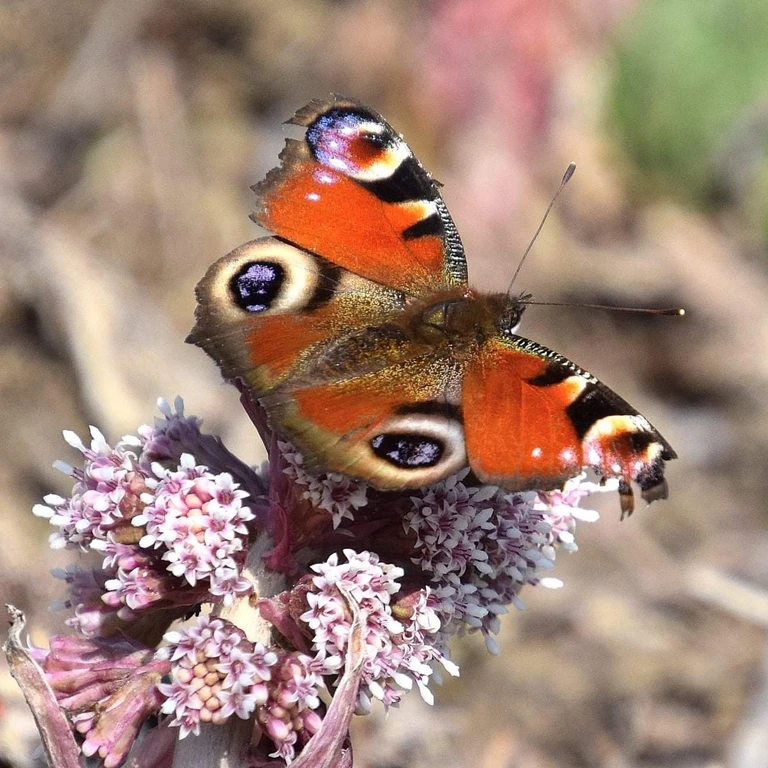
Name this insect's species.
Aglais io
